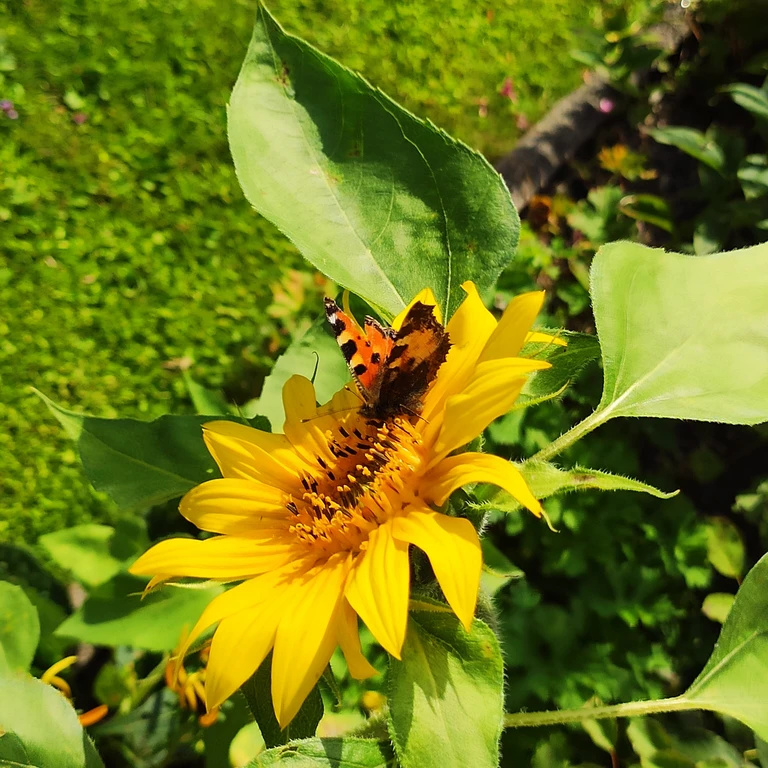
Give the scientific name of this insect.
Aglais urticae
